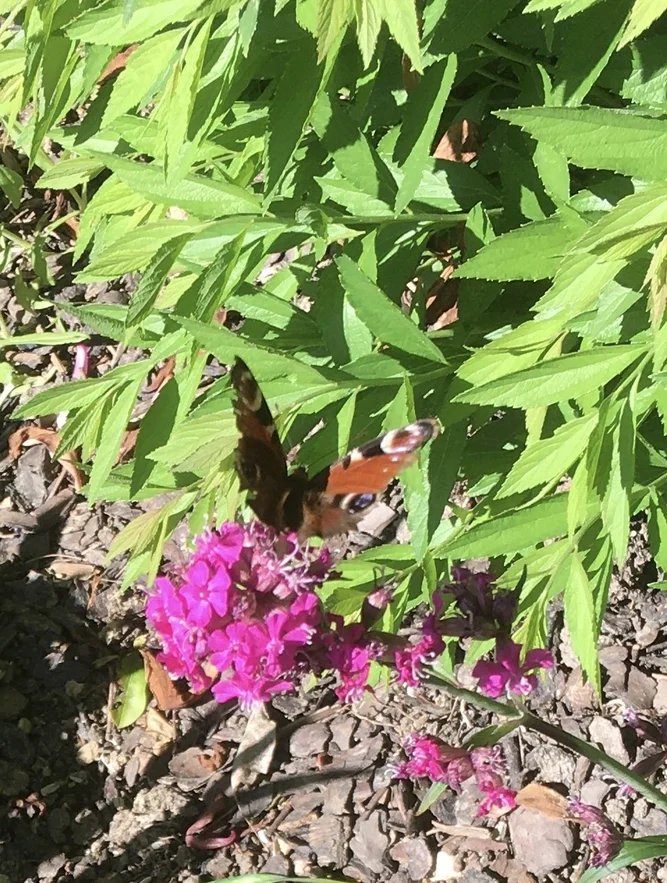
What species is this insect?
Aglais io
